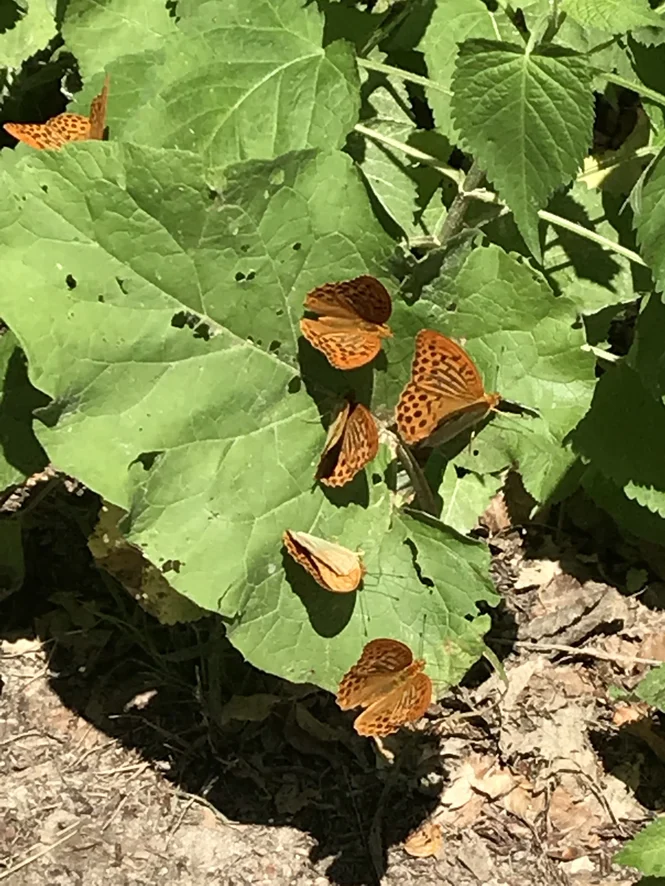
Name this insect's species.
Argynnis paphia
